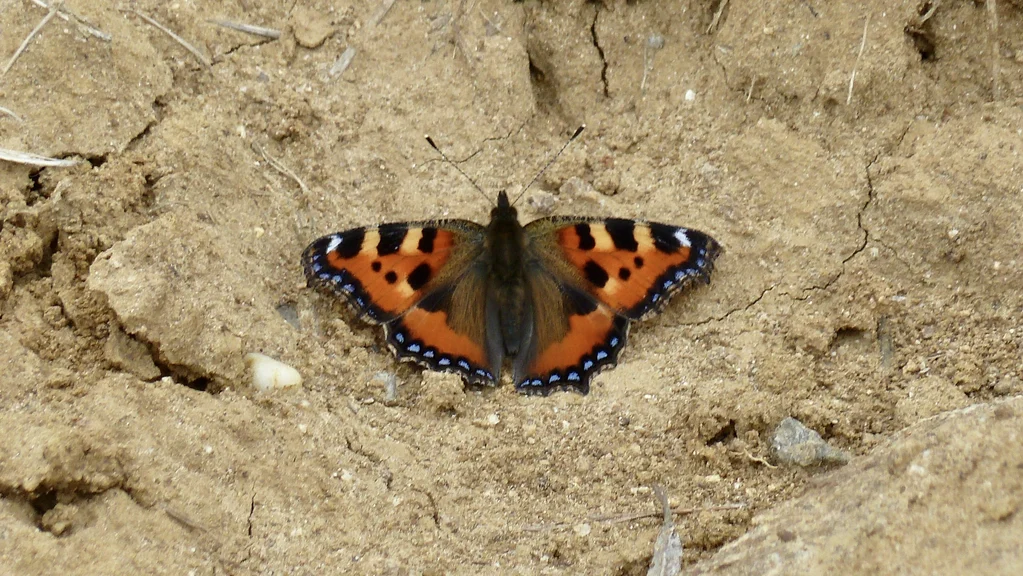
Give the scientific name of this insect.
Aglais urticae
